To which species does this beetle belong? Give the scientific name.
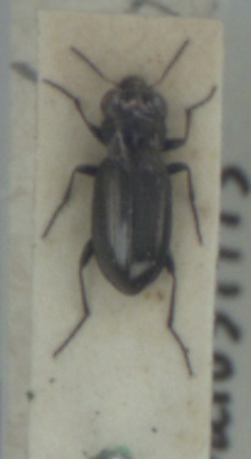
Notiophilus germinyi
